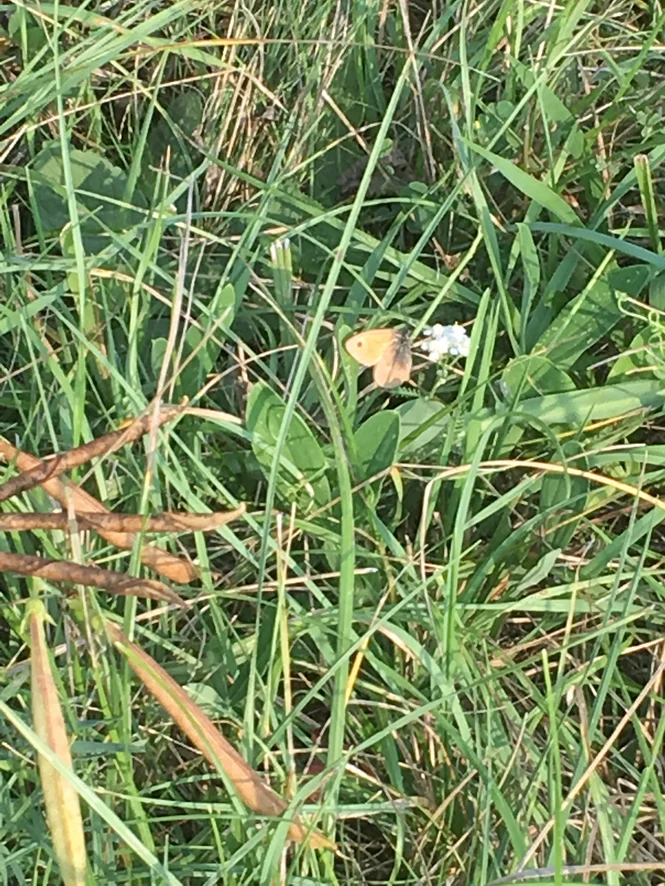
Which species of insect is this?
Coenonympha pamphilus
